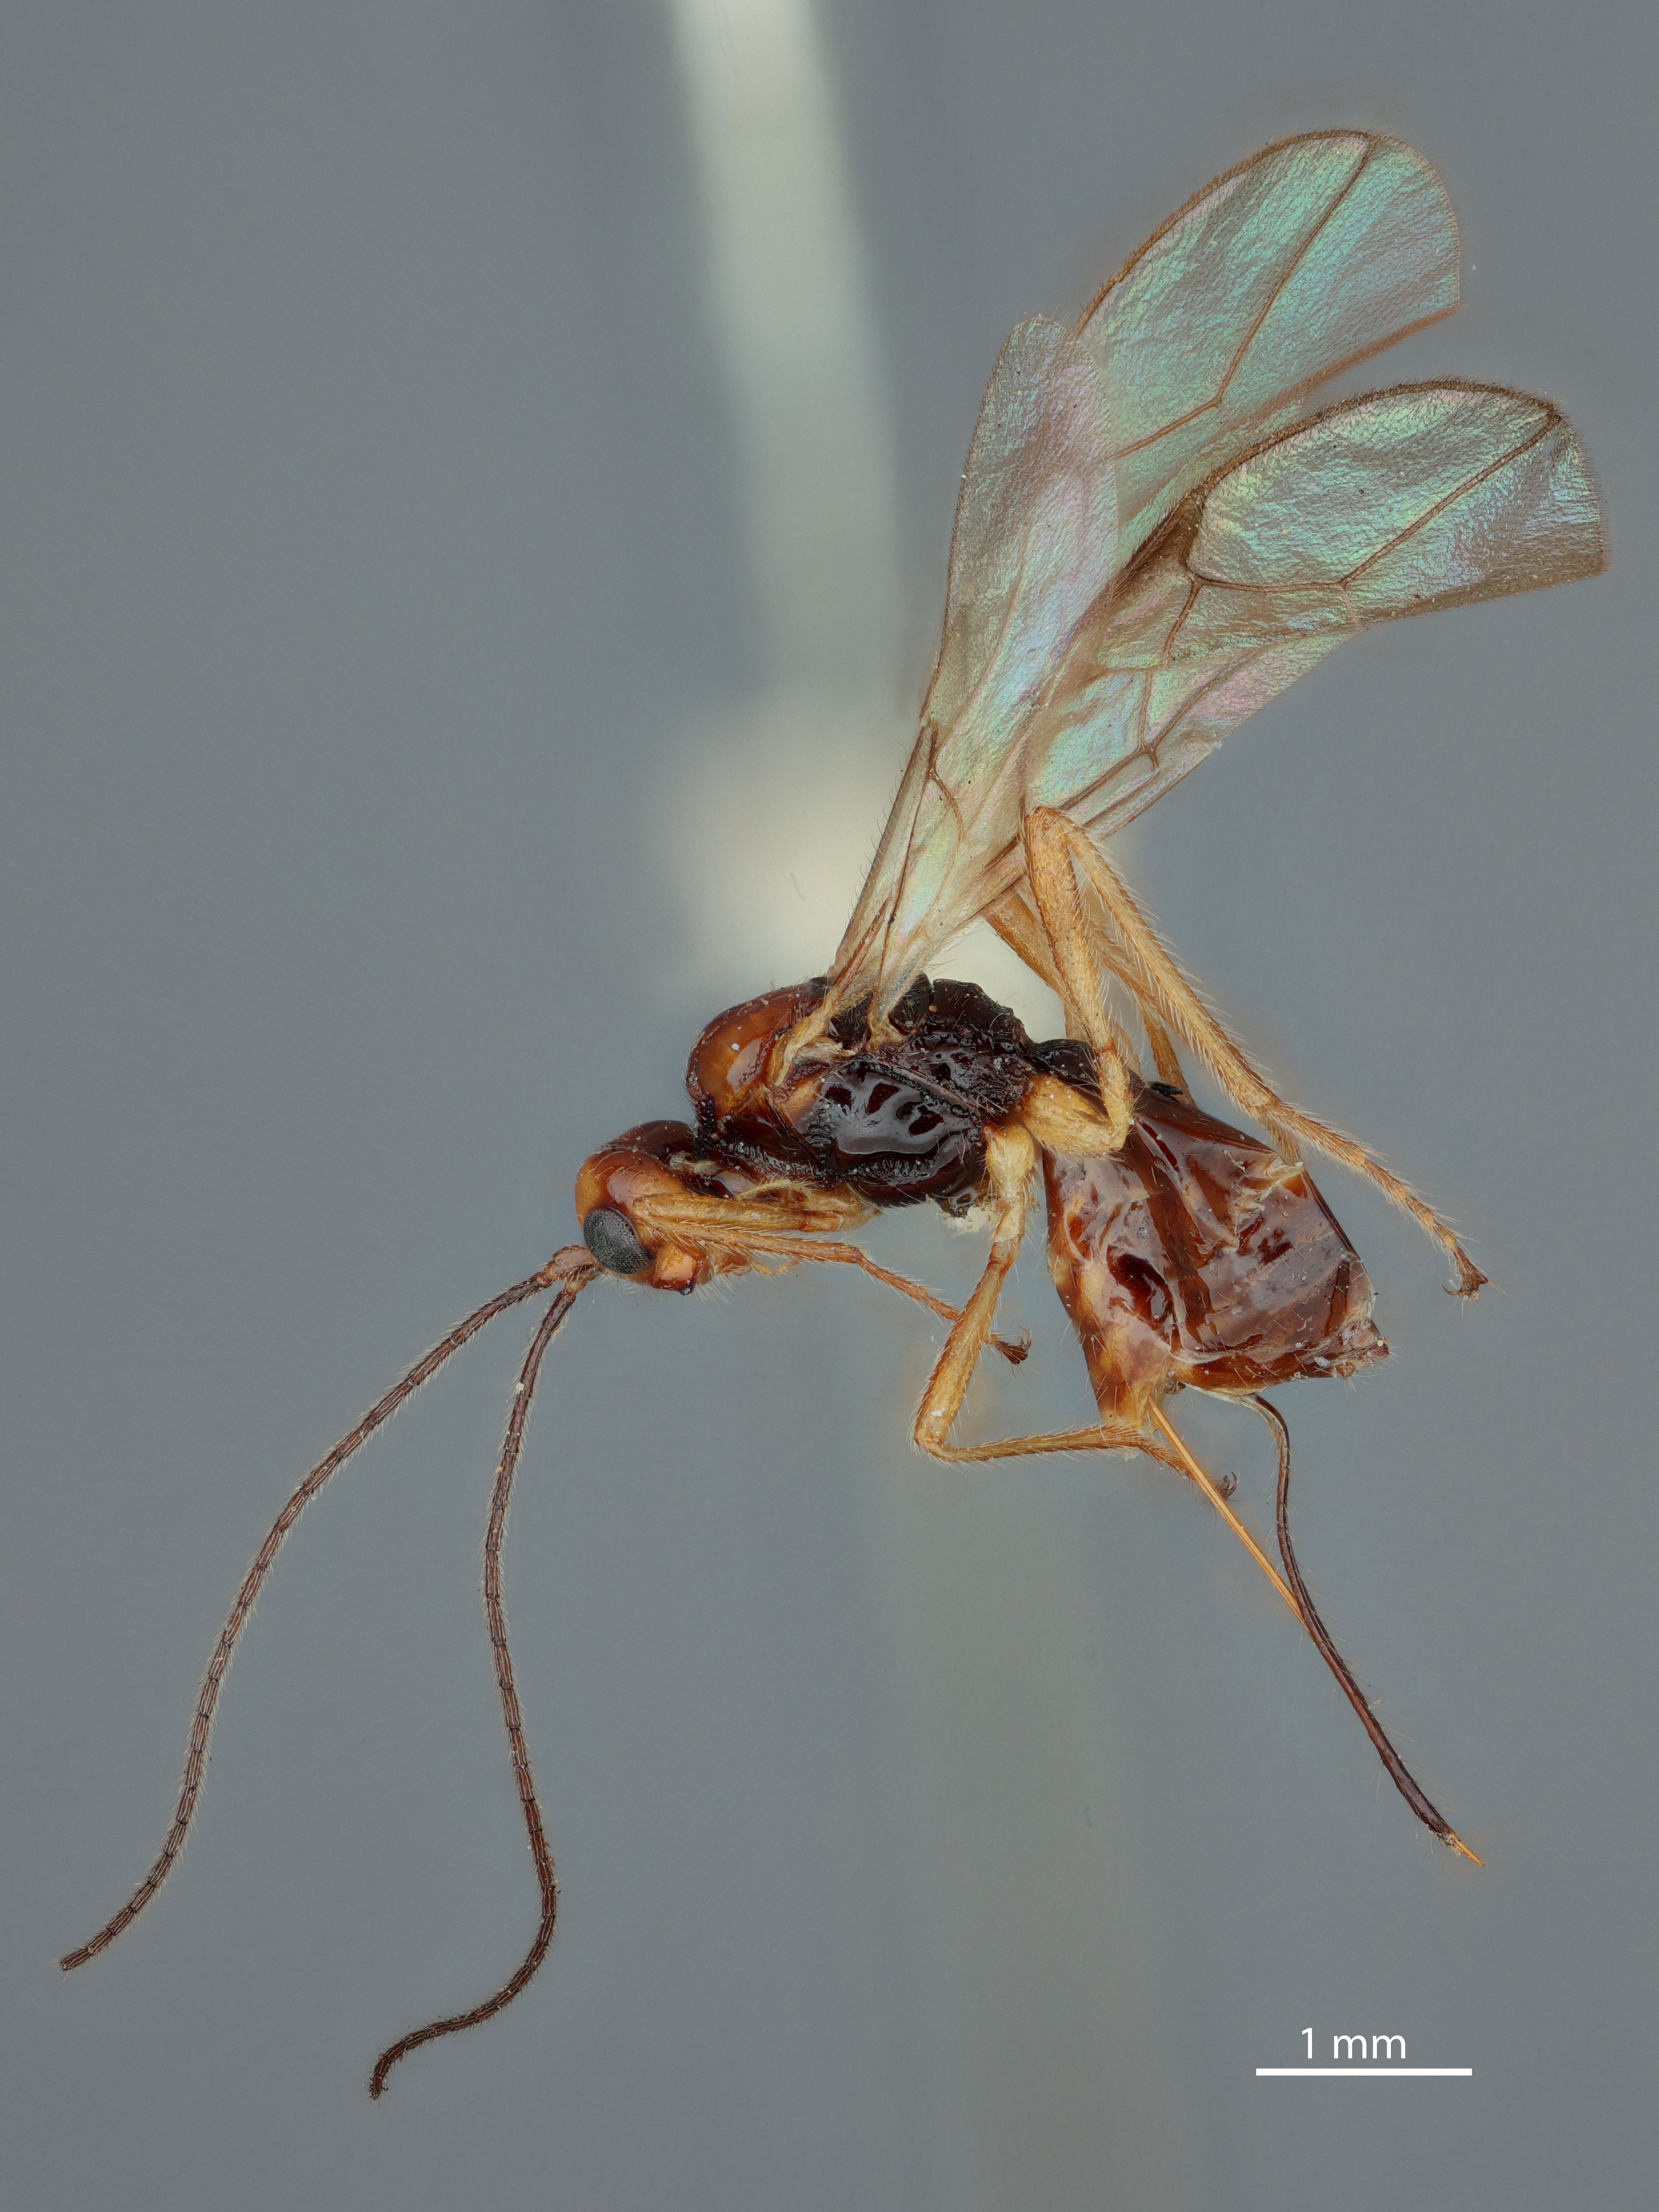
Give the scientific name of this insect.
Phaenocarpa fervida
